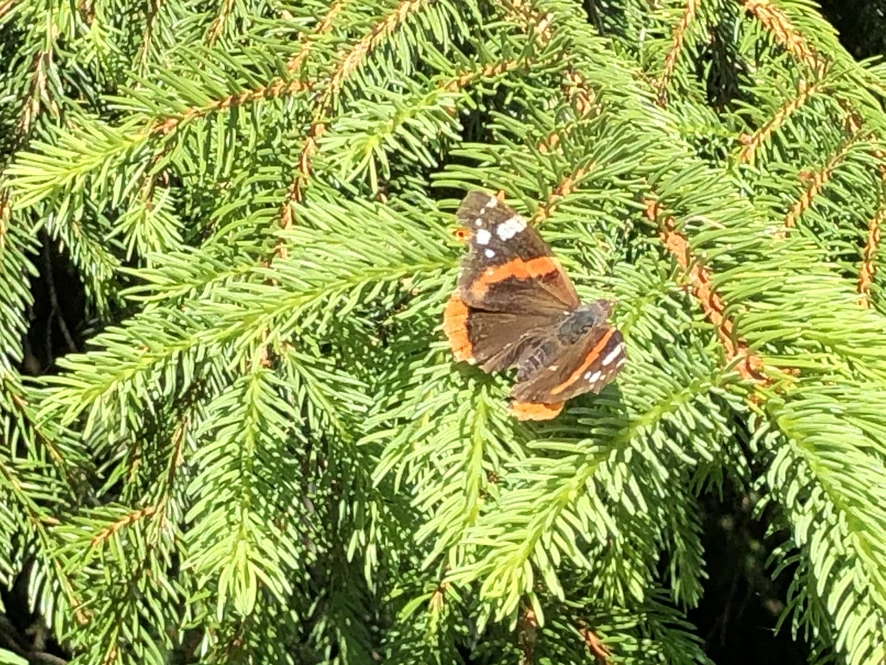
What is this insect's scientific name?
Vanessa atalanta
